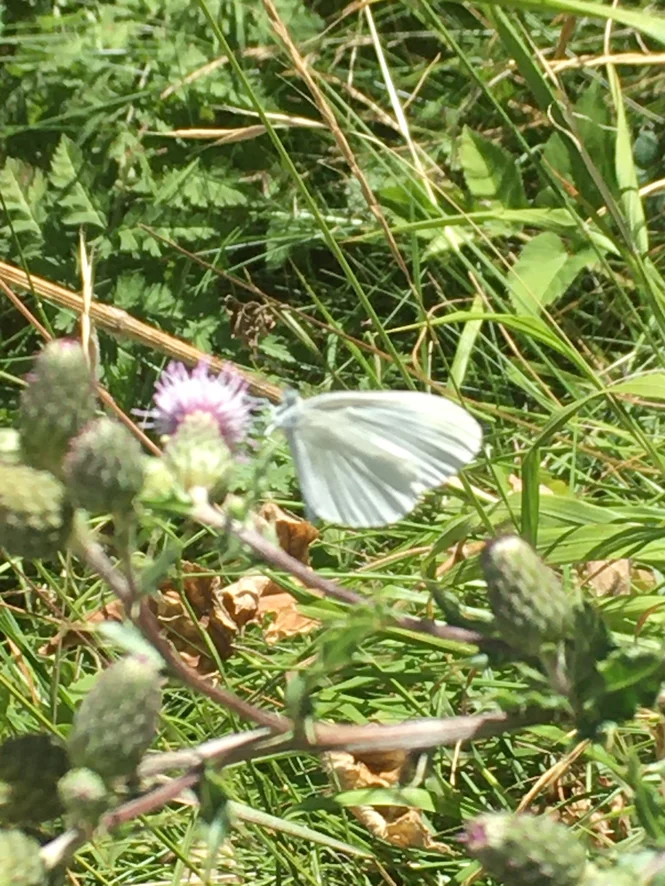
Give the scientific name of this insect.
Leptidea sinapis/juvernica
